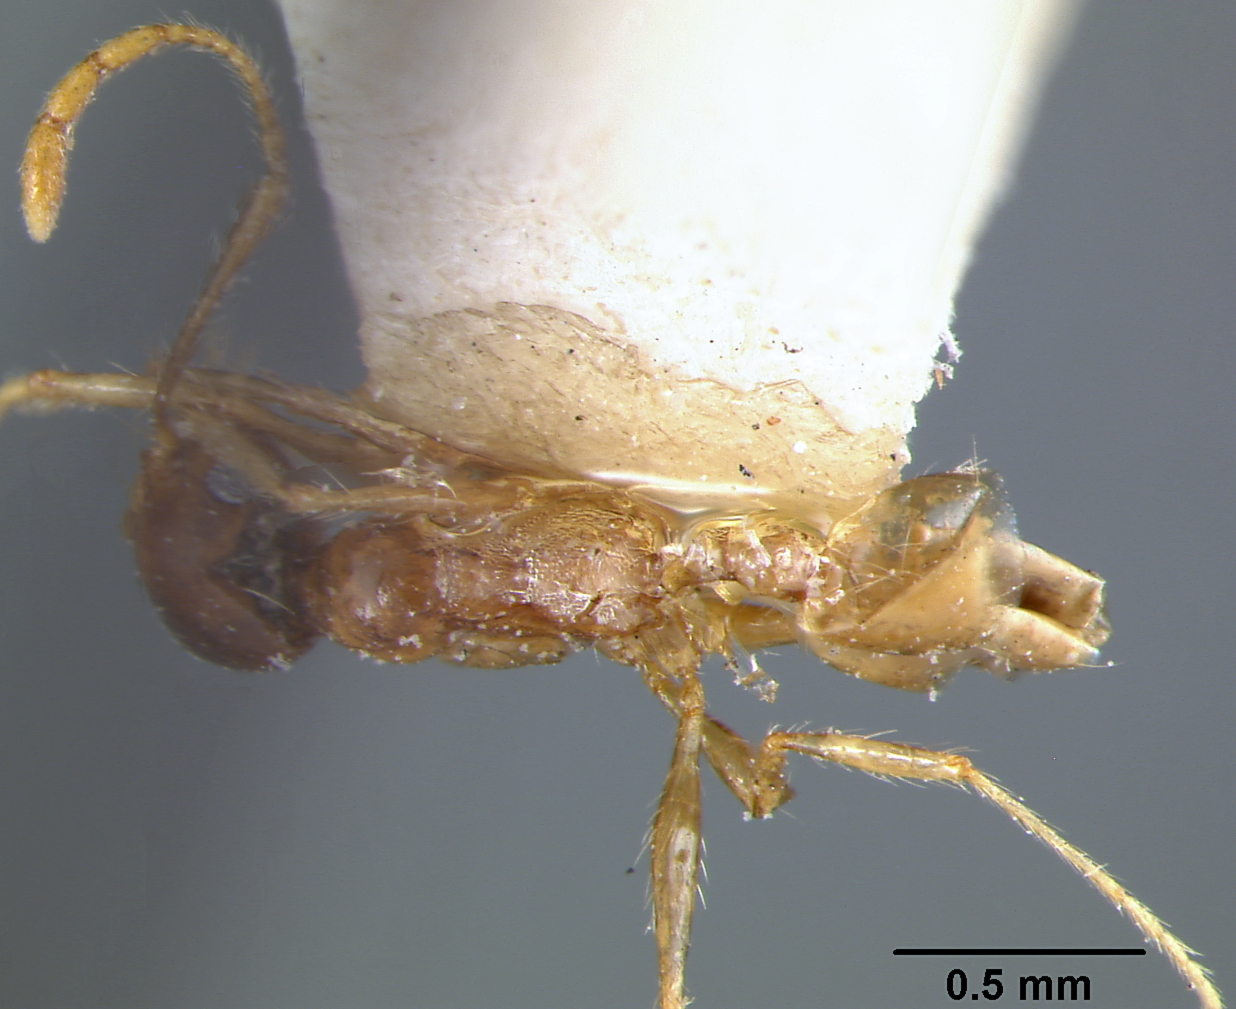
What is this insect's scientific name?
Pheidole santschii
